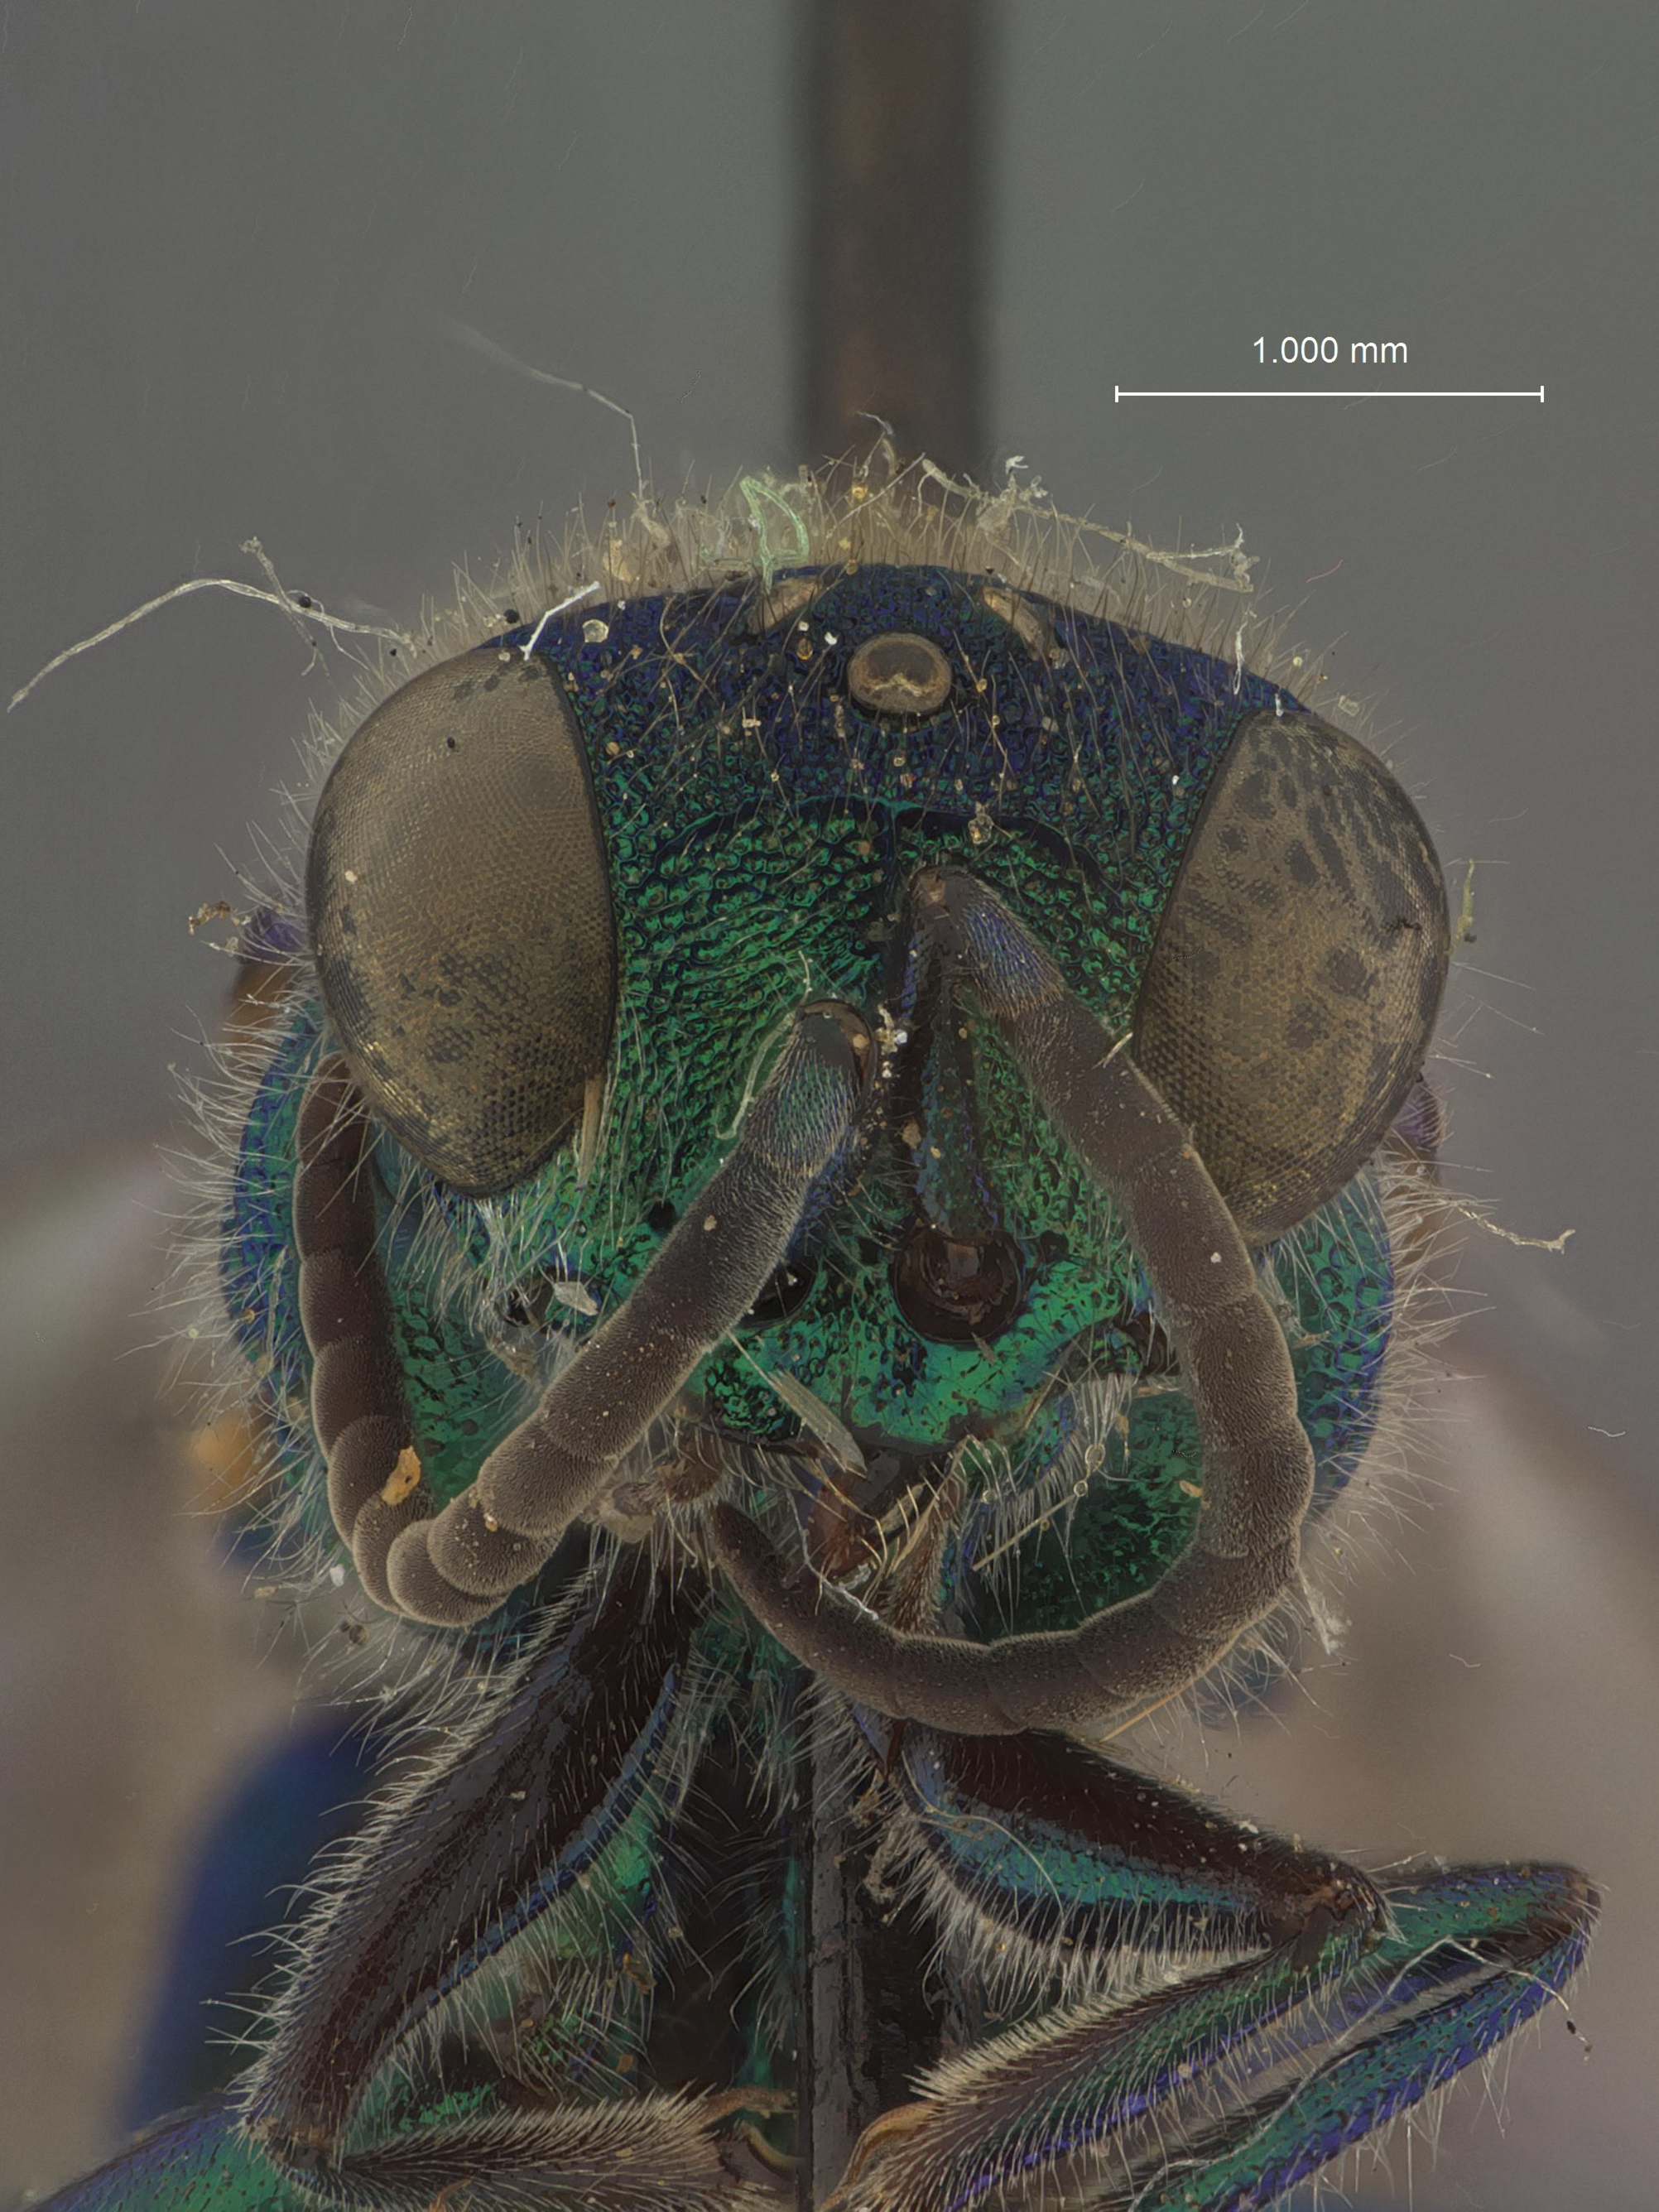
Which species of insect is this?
Chrysis nokomis
